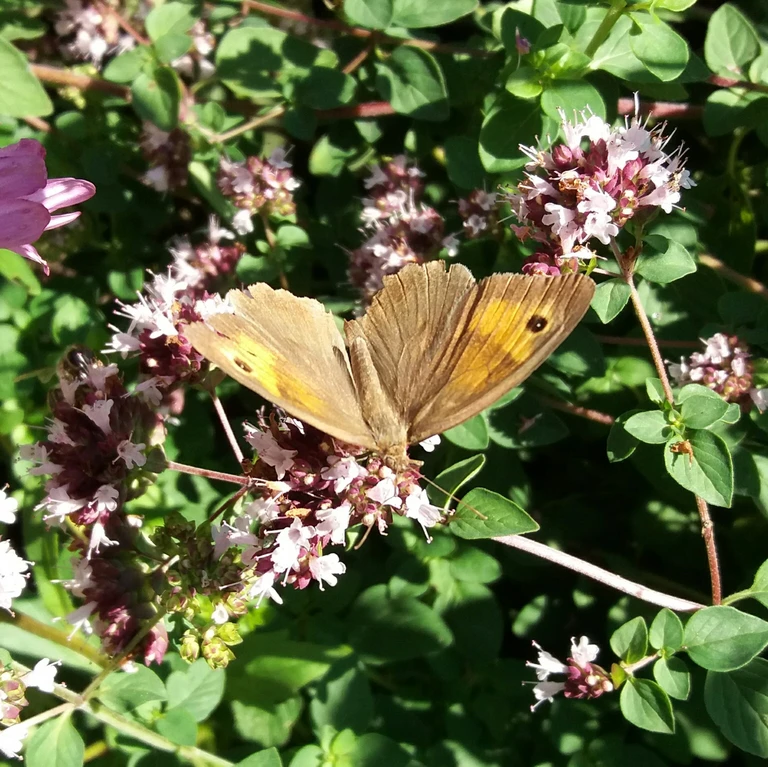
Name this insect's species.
Maniola jurtina
